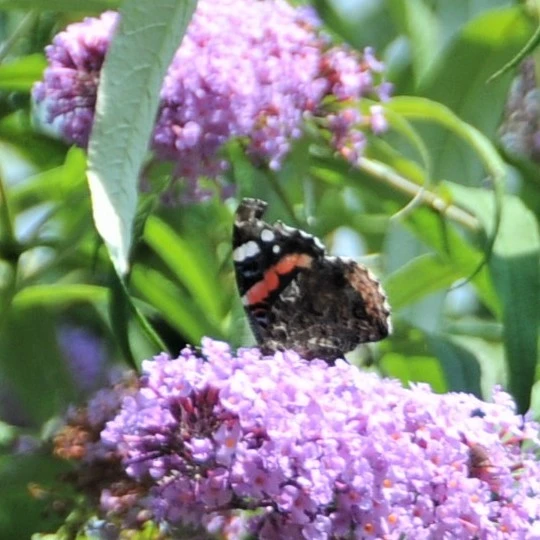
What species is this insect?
Vanessa atalanta
